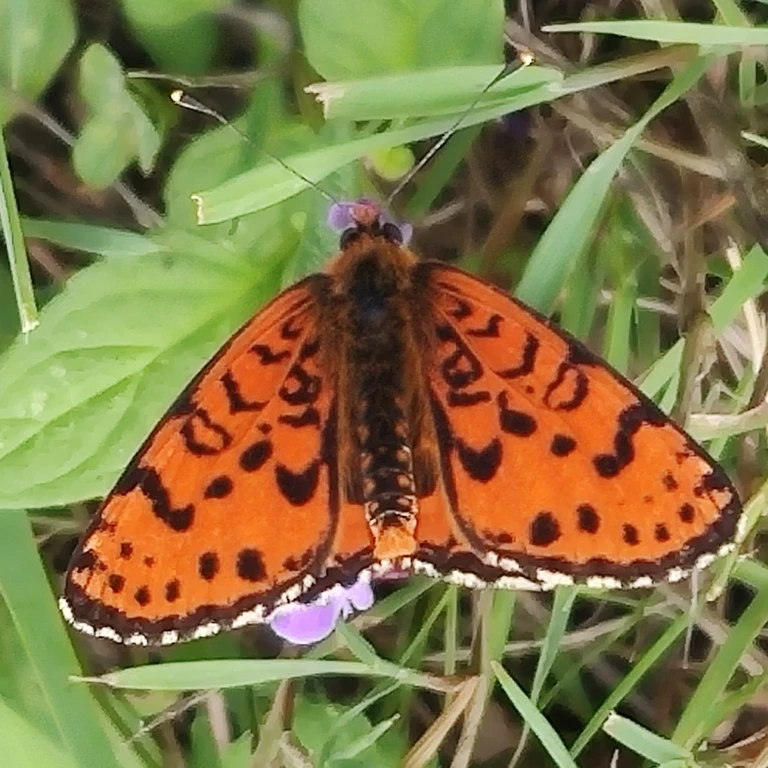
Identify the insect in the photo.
Melitaea didyma
